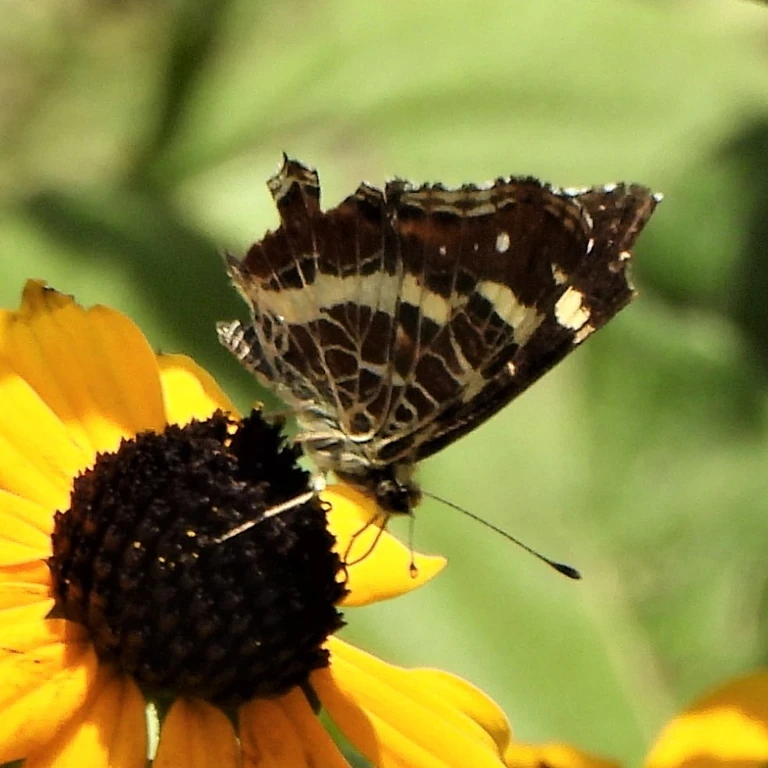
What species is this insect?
Araschnia levana
